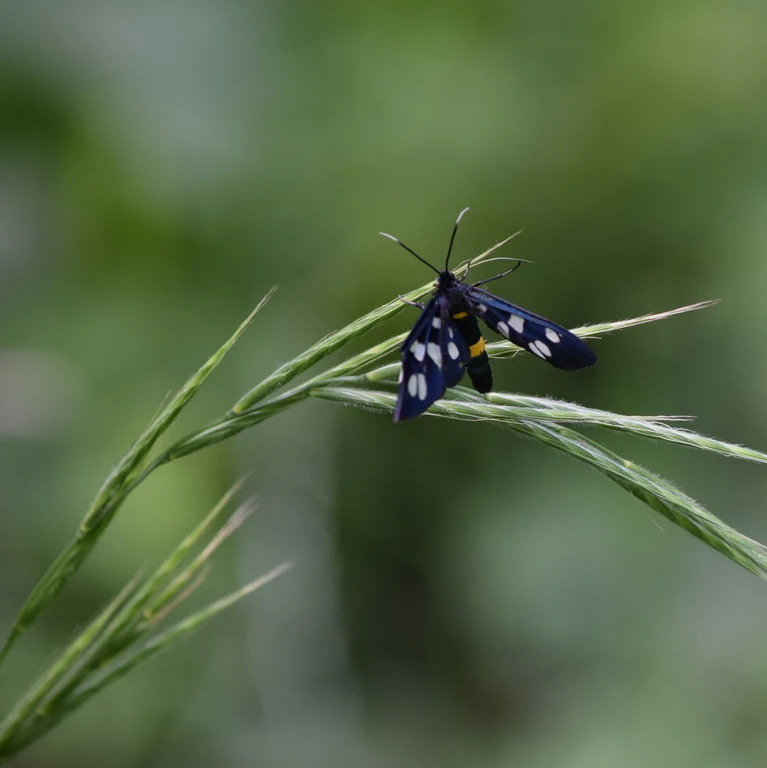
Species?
Amata phegea
